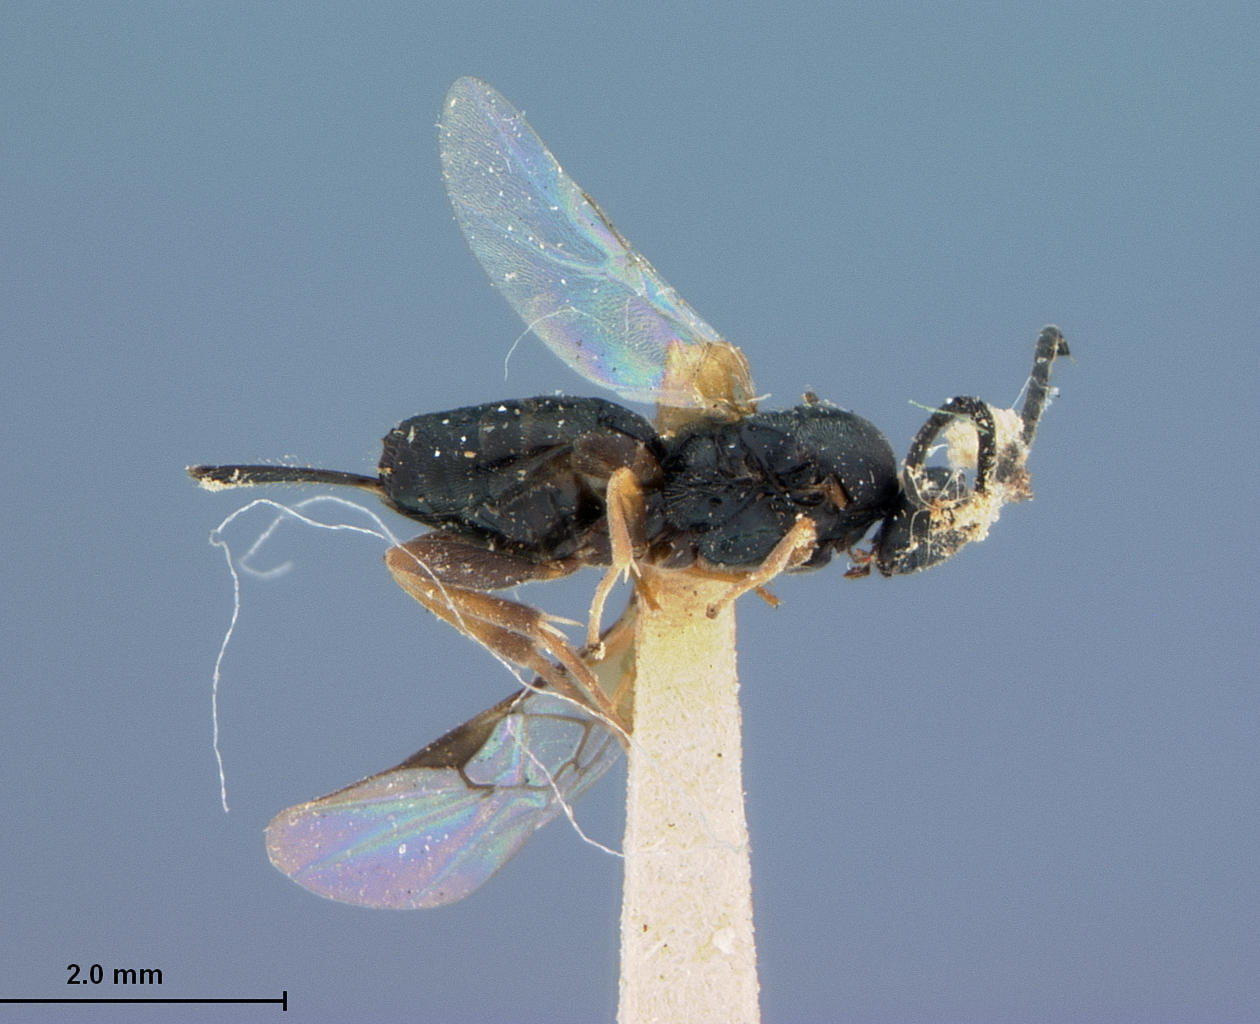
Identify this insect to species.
Apanteles ephestiae
